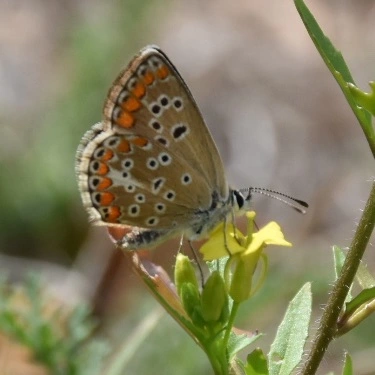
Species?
Aricia agestis/artaxerxes
